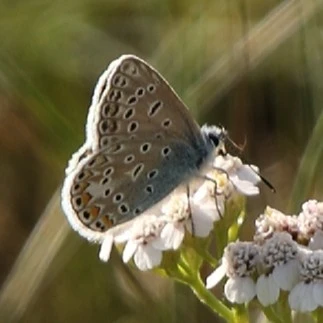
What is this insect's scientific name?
Polyommatus icarus
